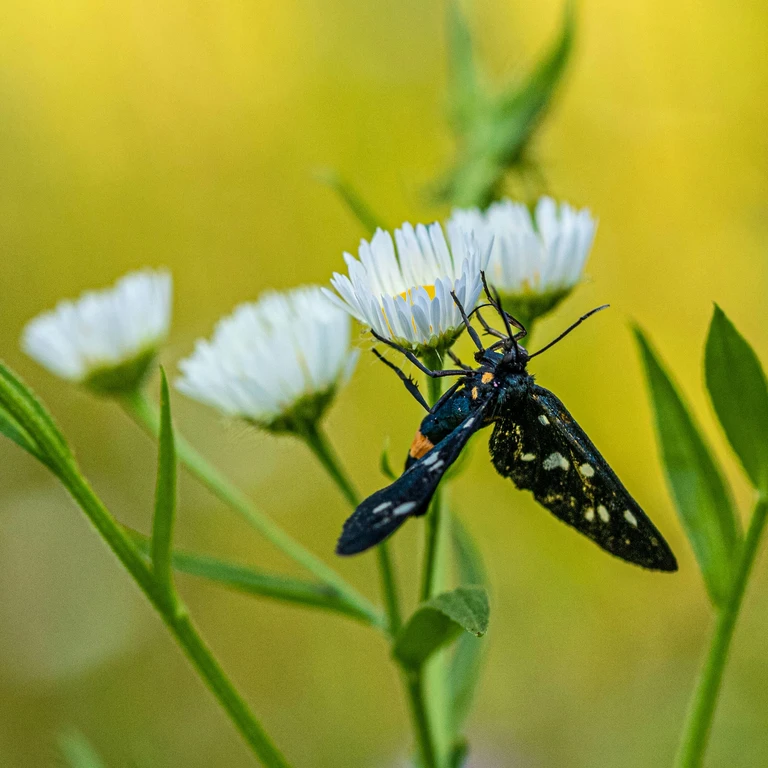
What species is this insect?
Amata phegea
